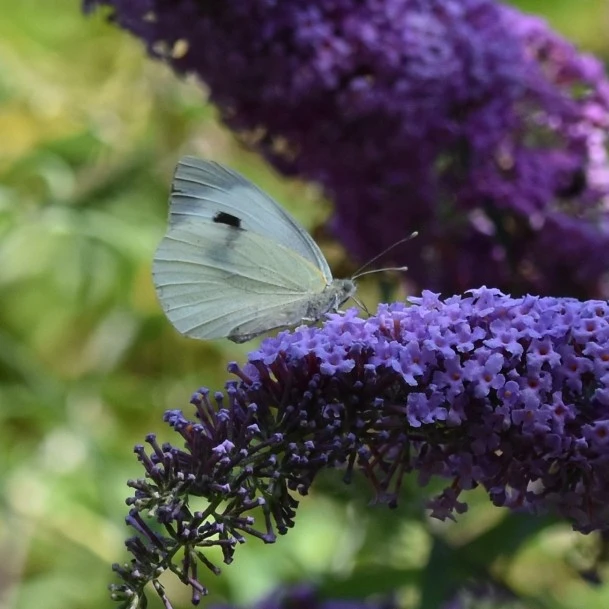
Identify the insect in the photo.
Pieris brassicae
